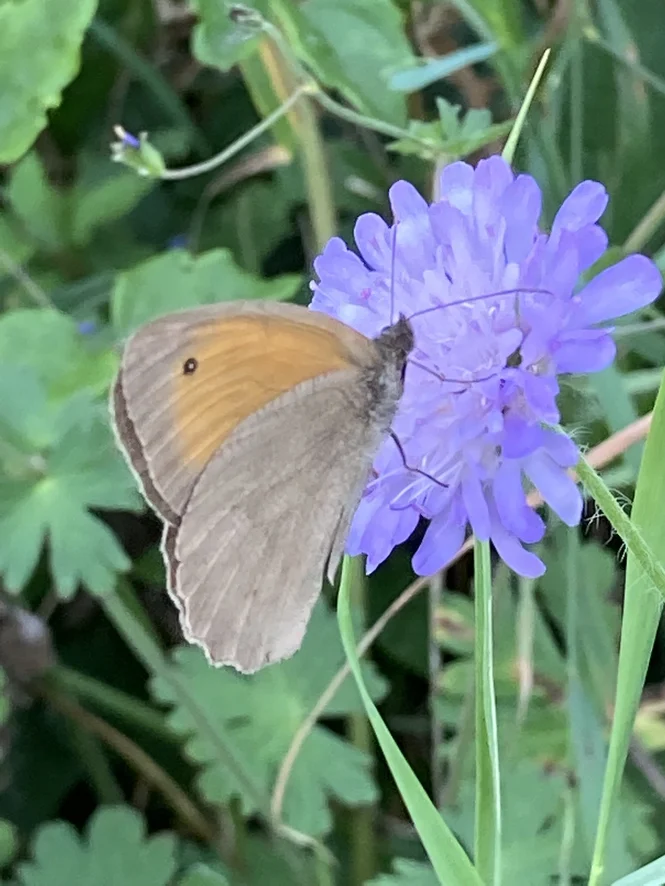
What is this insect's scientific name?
Maniola jurtina
